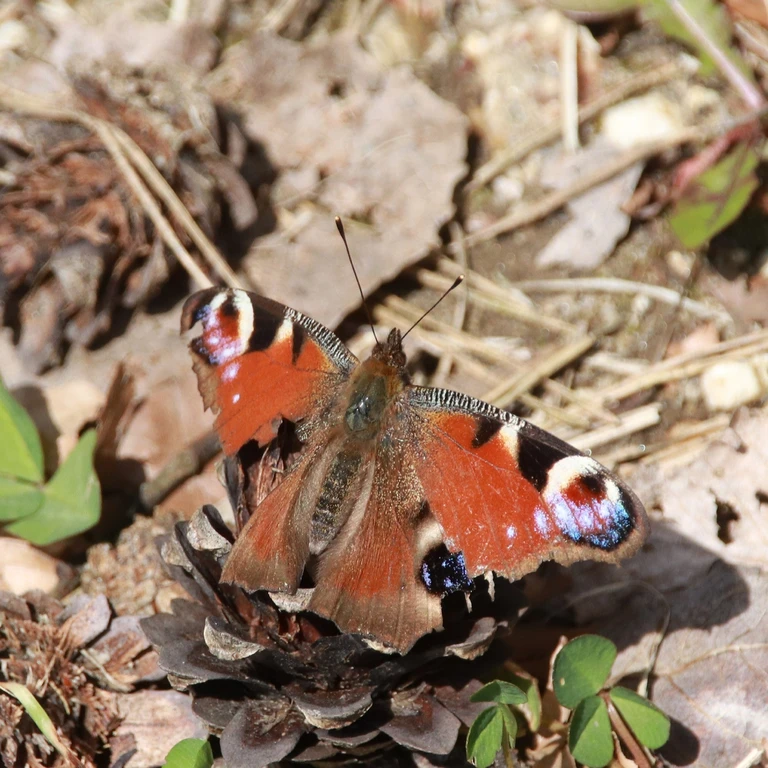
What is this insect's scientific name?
Aglais io
